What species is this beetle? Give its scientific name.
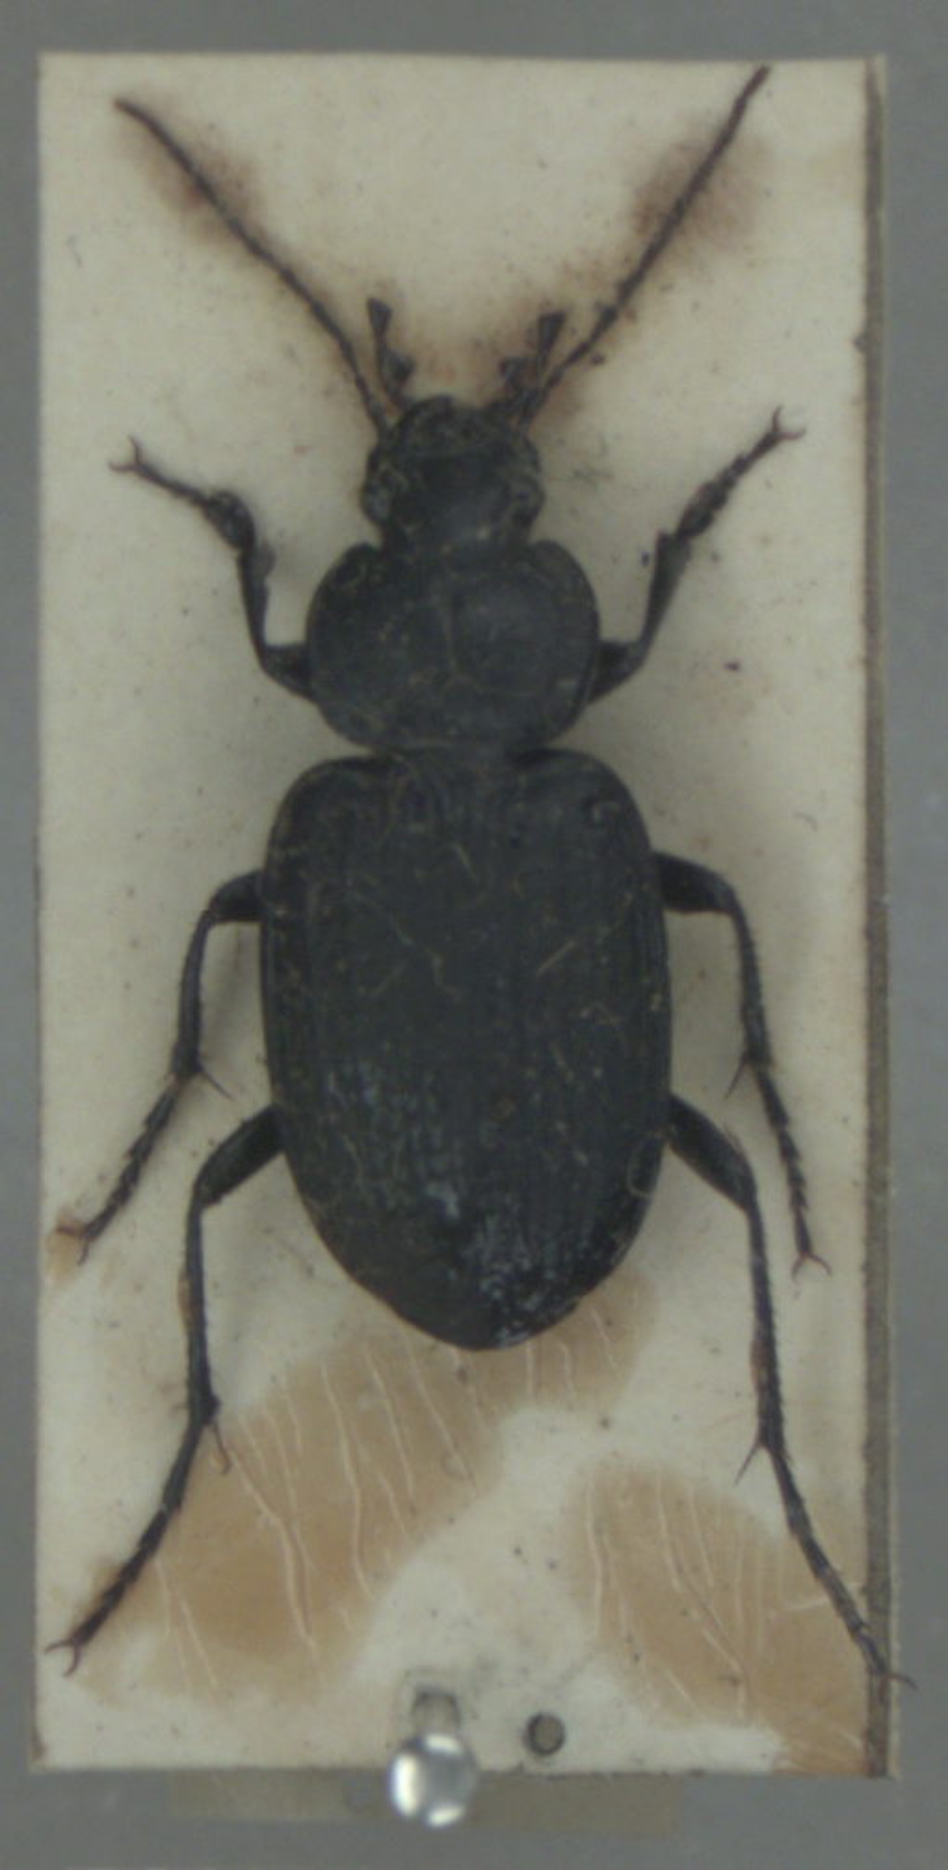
Licinus punctatulus
